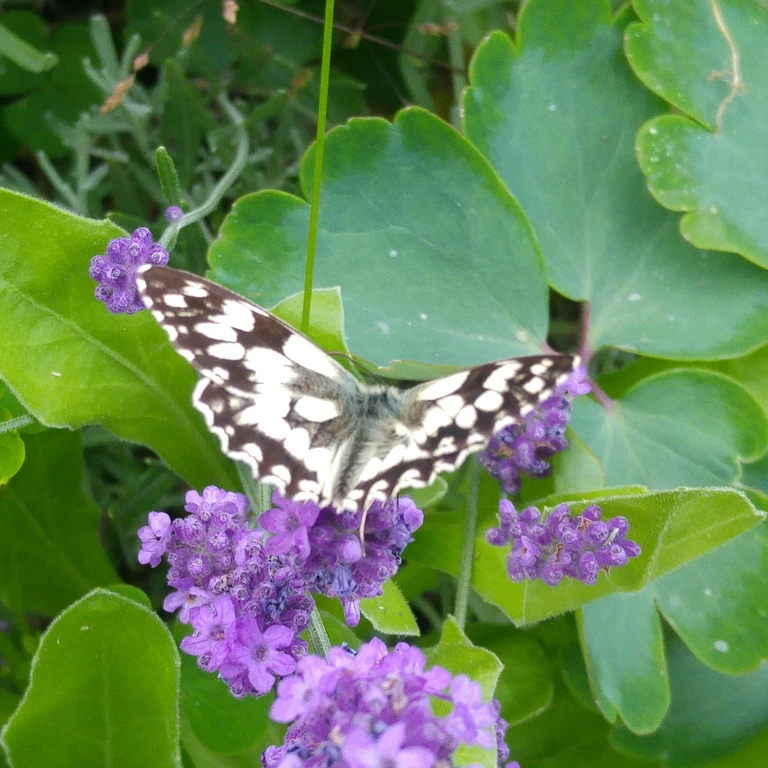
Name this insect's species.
Melanargia galathea
